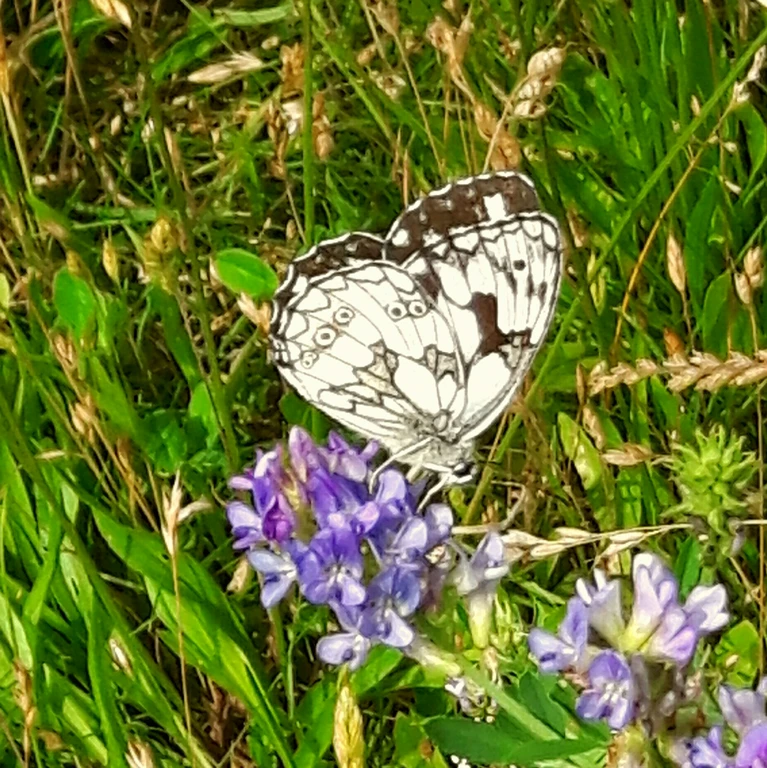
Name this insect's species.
Melanargia galathea
